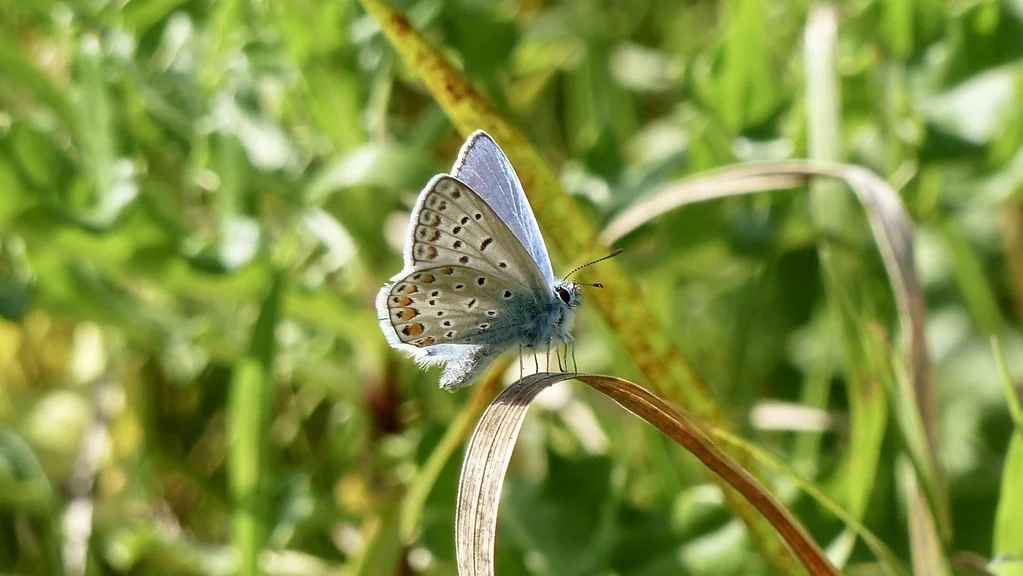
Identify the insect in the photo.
Polyommatus icarus
